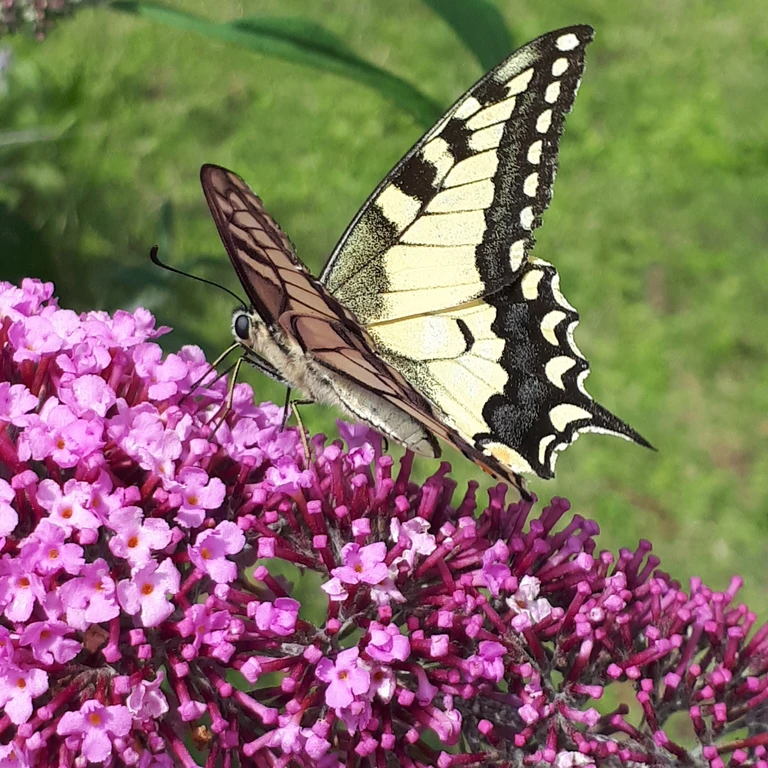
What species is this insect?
Papilio machaon
